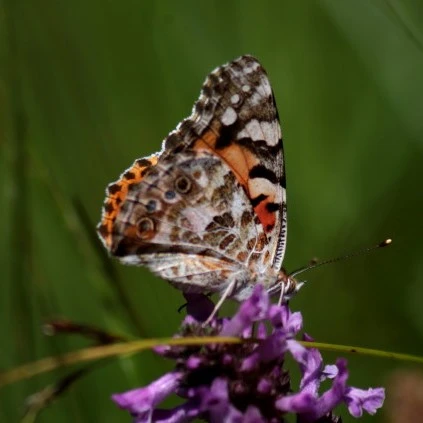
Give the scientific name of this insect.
Vanessa cardui
